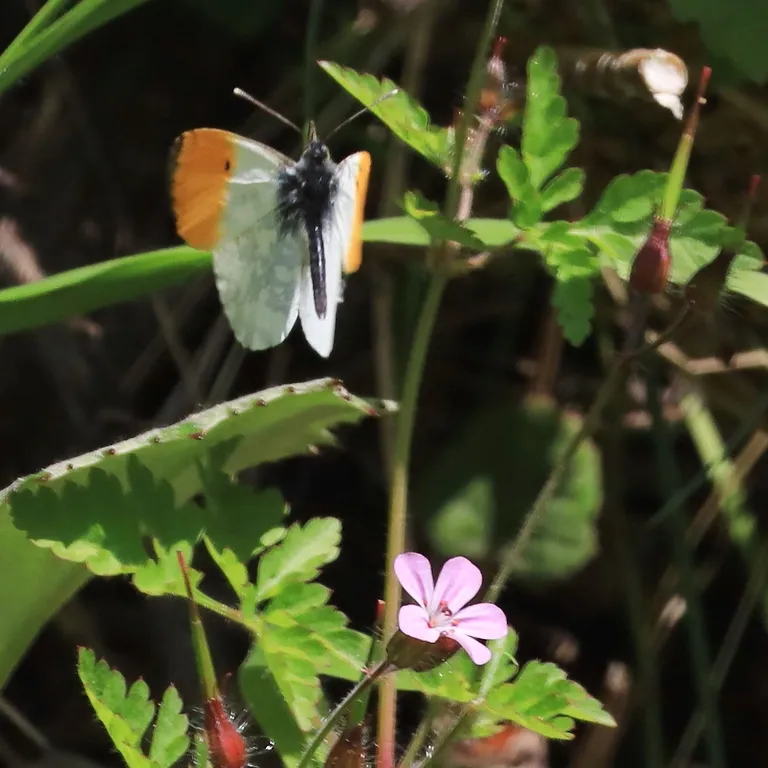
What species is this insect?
Anthocharis cardamines
